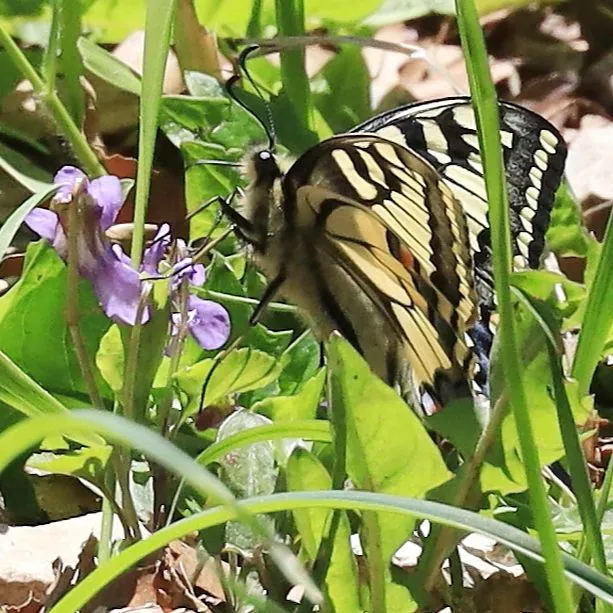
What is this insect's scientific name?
Papilio machaon
